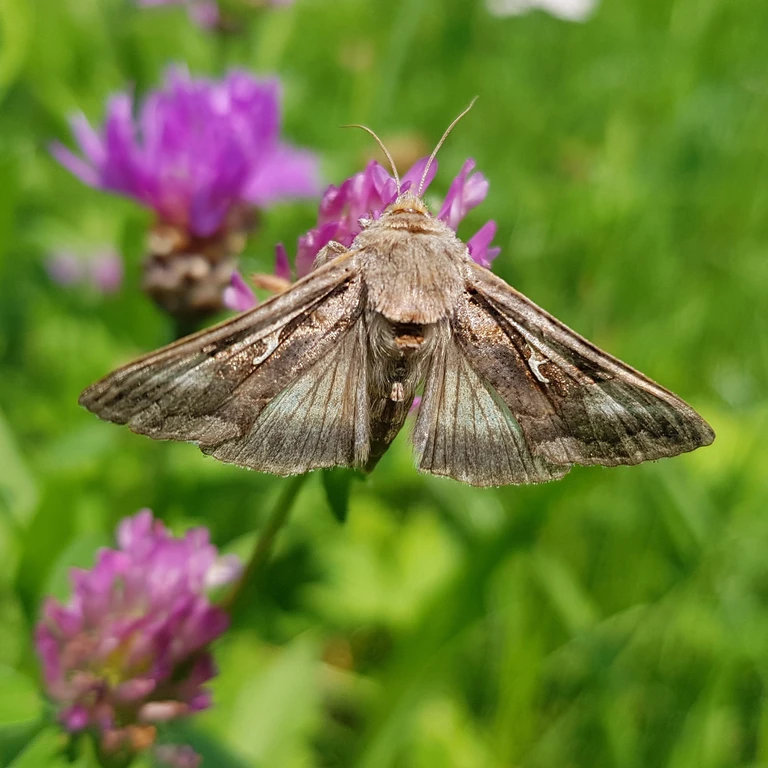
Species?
Autographa gamma
